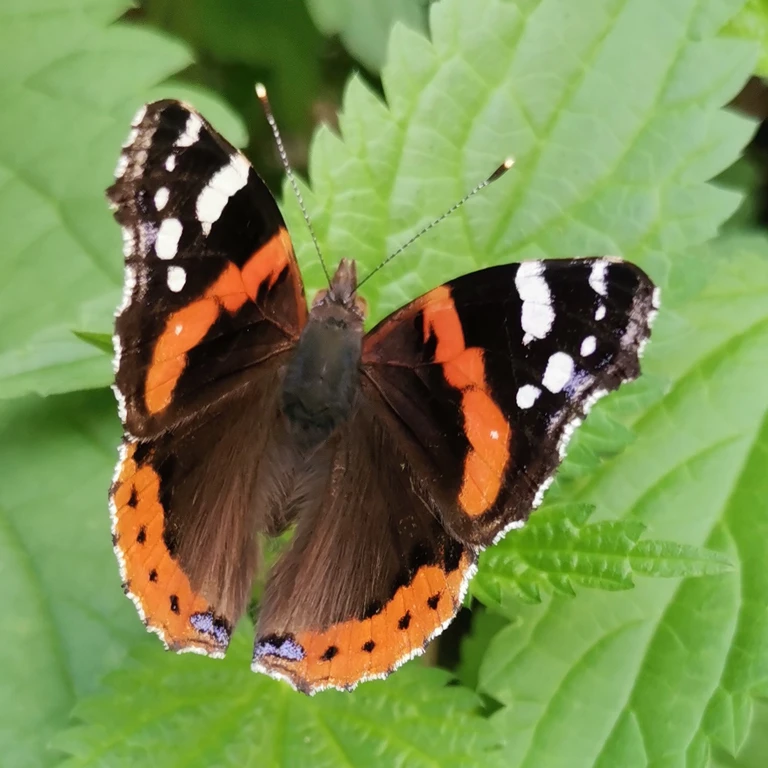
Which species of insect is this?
Vanessa atalanta
